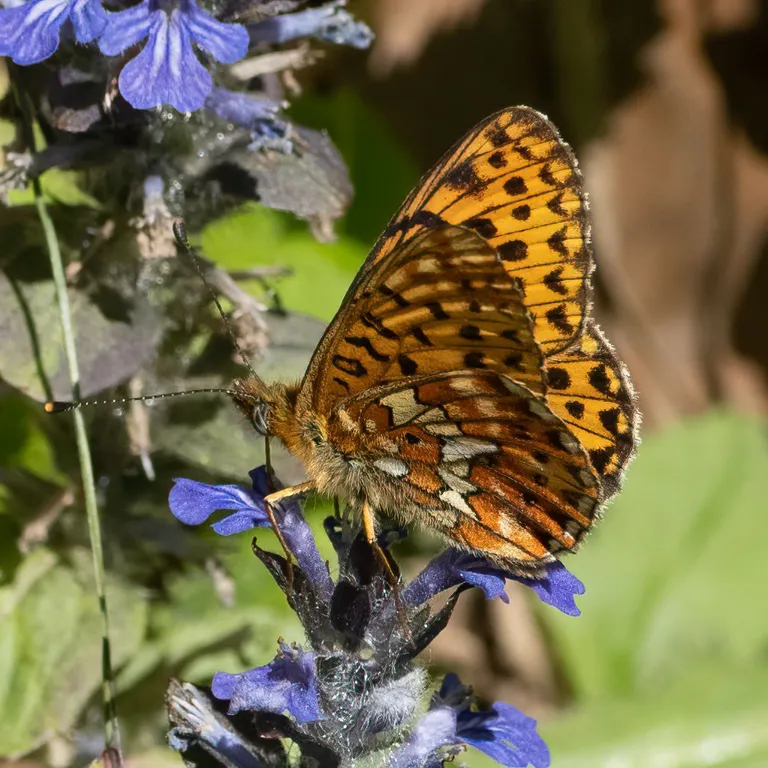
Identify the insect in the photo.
Boloria euphrosyne (also Clossiana euphrosyne)
